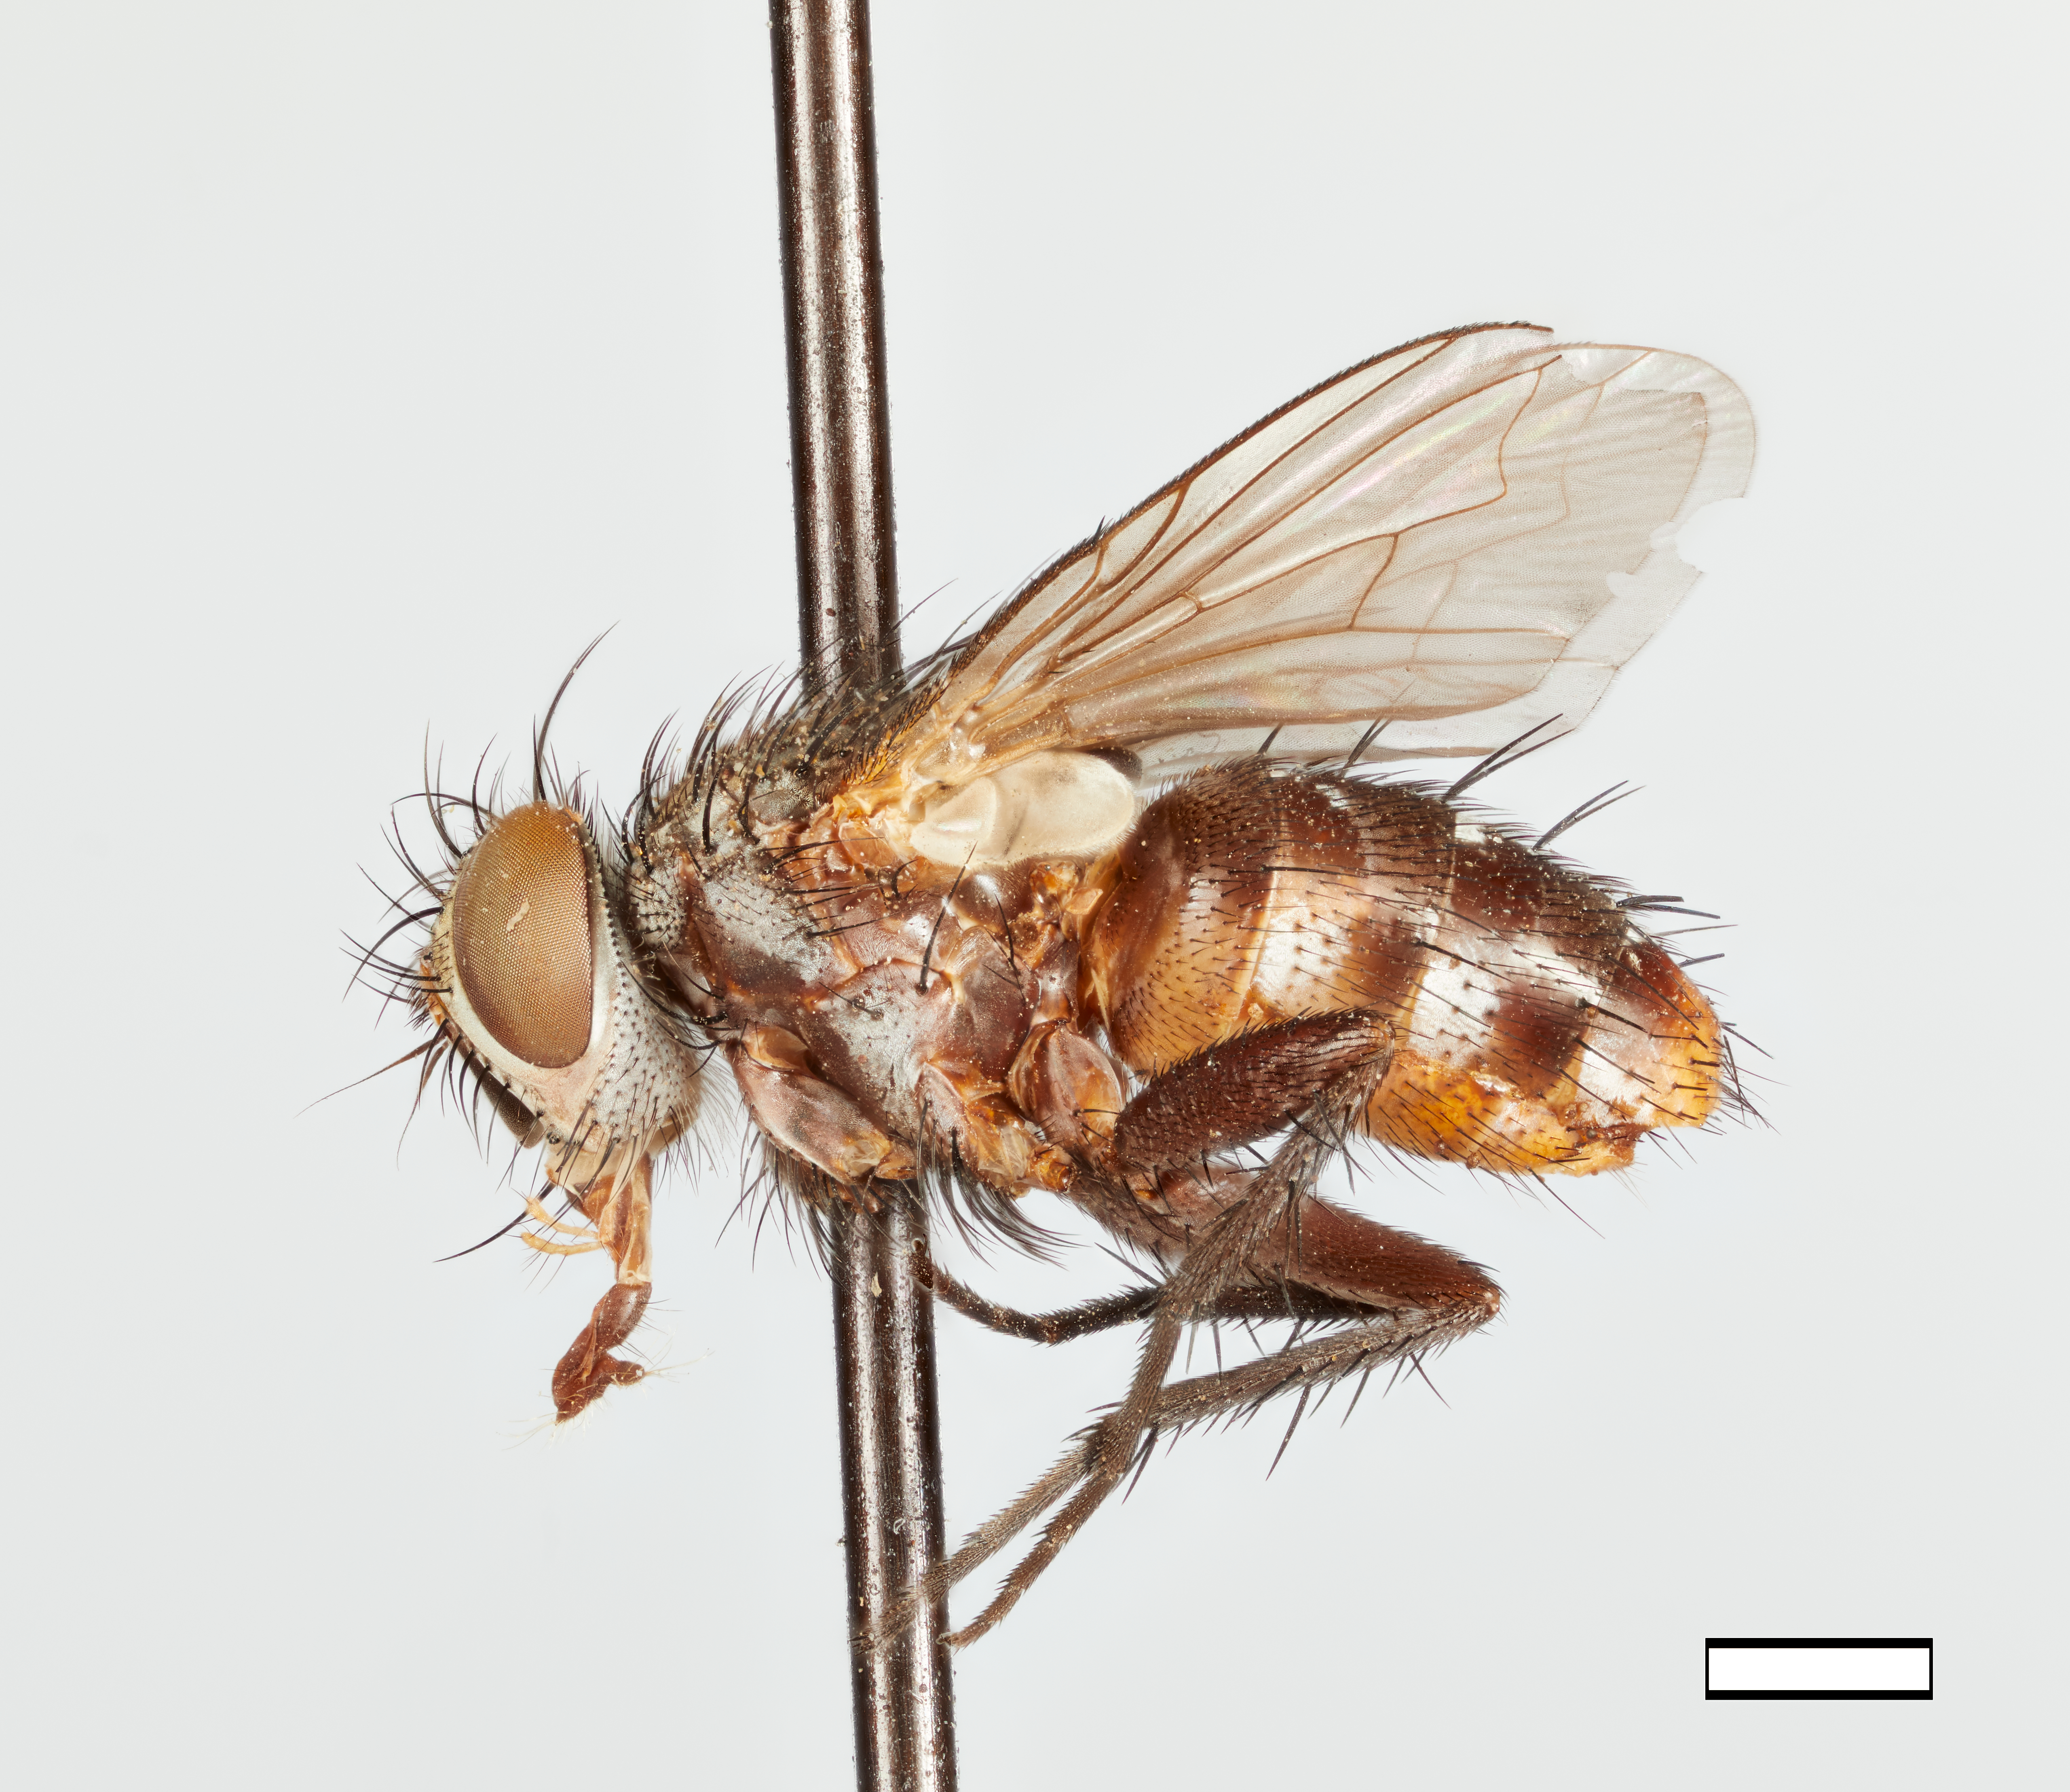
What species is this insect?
Plagimasicera petiolata
